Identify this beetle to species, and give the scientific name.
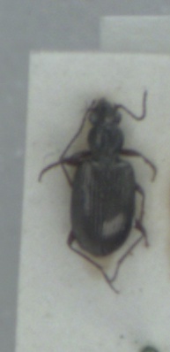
Bembidion punctulatum
